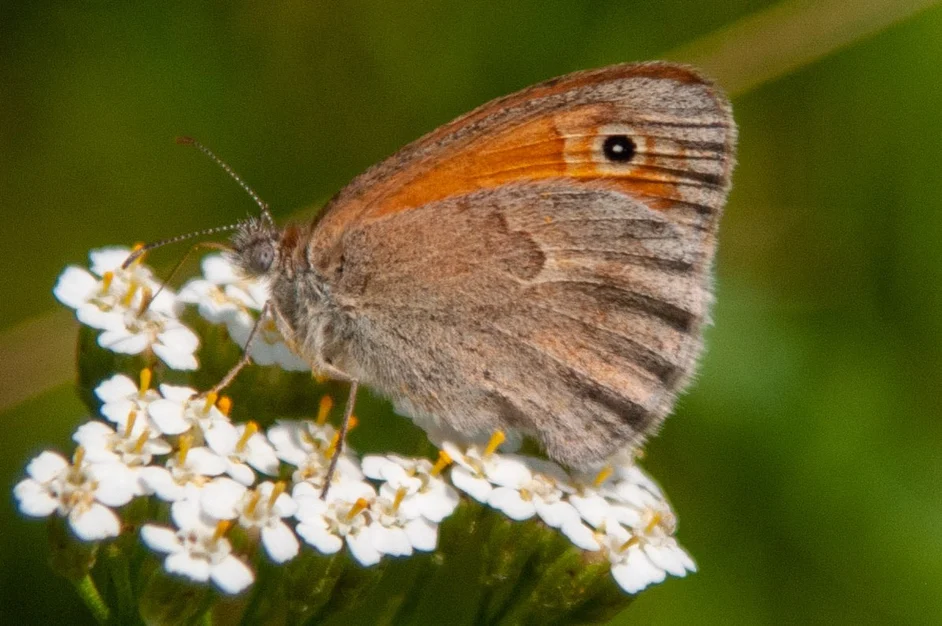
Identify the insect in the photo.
Coenonympha pamphilus
